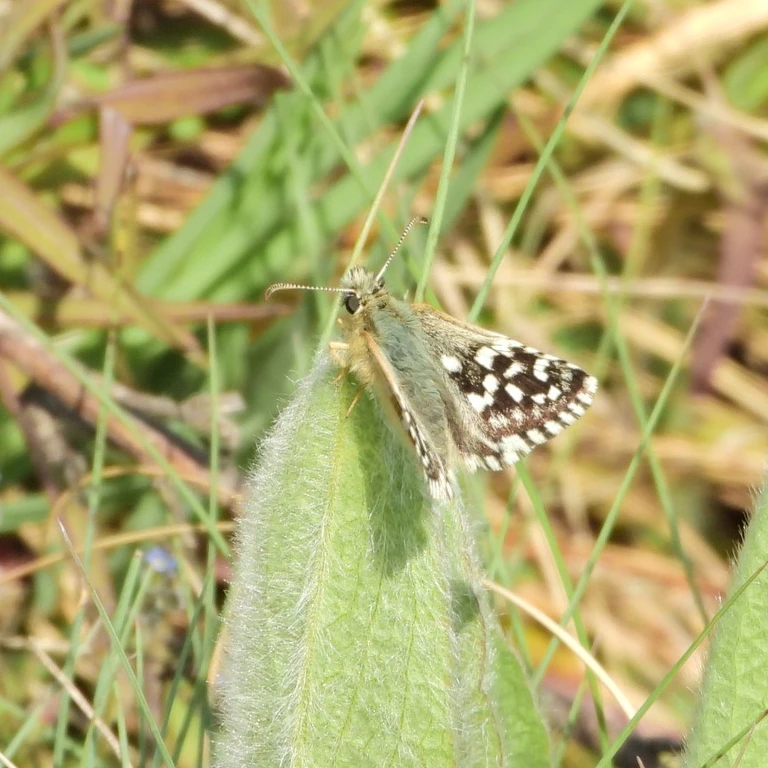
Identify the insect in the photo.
Pyrgus malvae
